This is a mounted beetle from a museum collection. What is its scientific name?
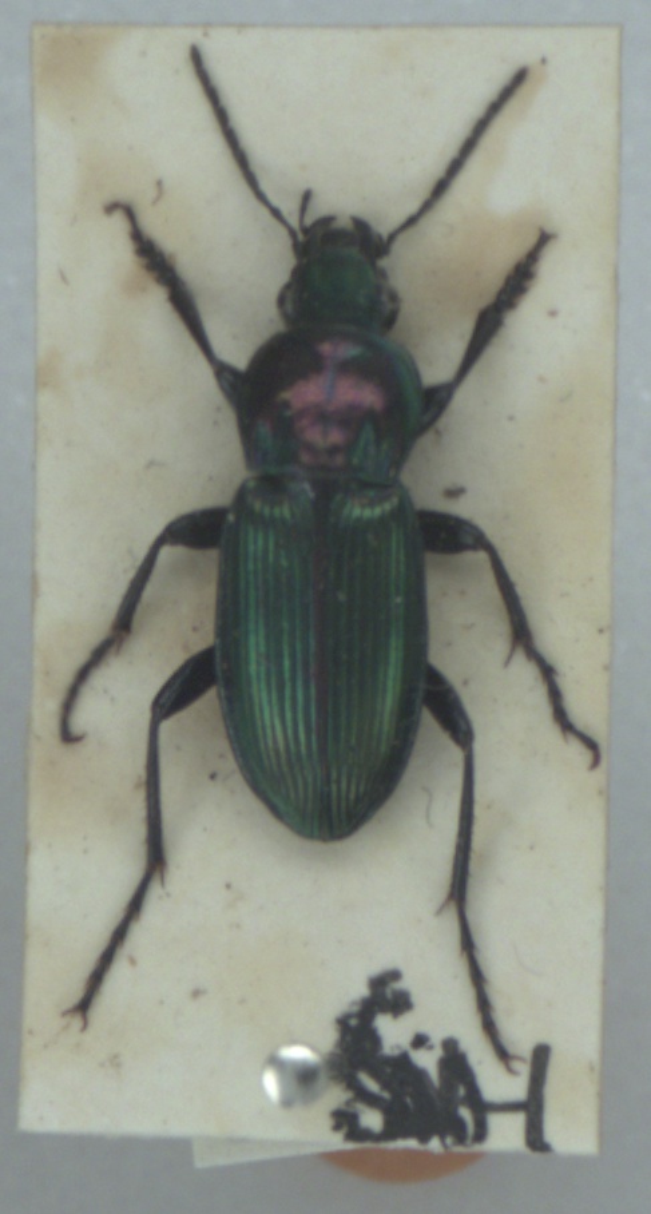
Poecilus lepidus
